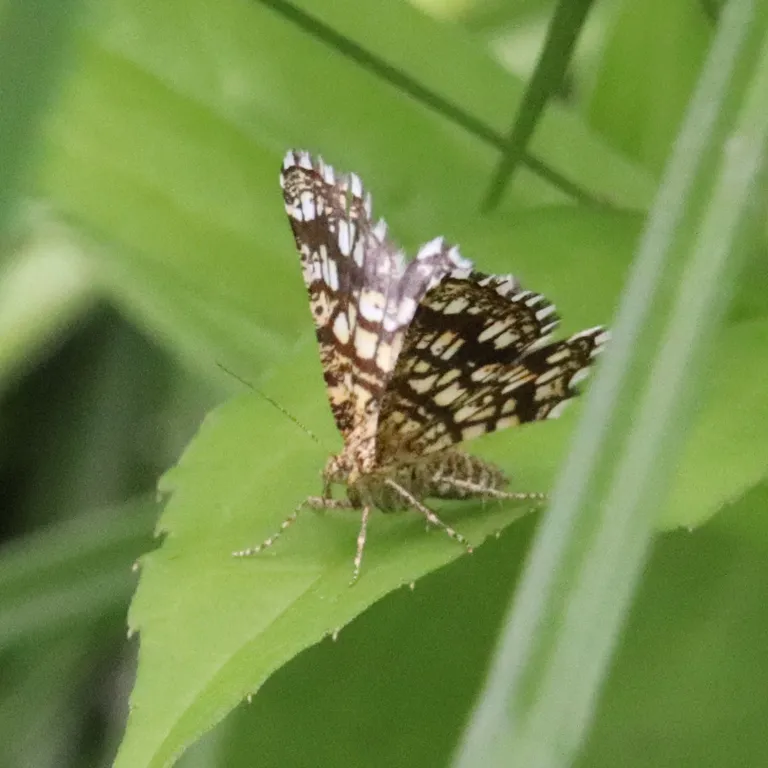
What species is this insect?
Chiasmia clathrata
